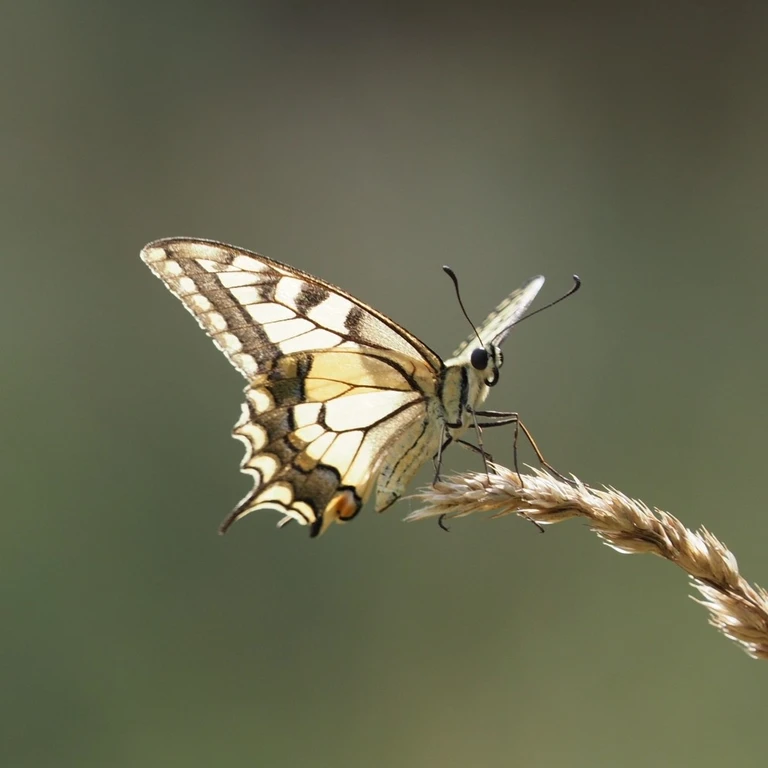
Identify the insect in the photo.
Papilio machaon
